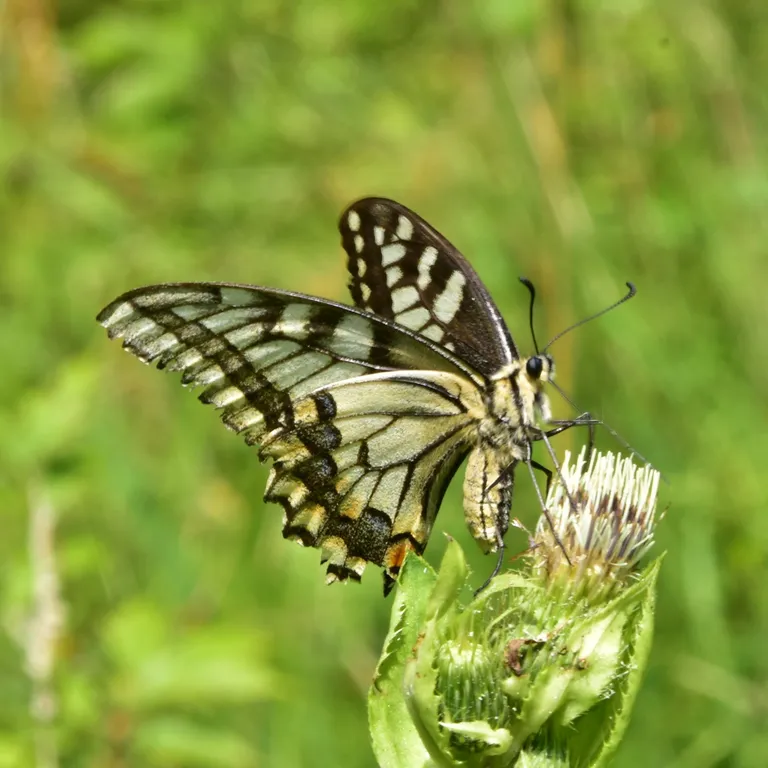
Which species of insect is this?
Papilio machaon
